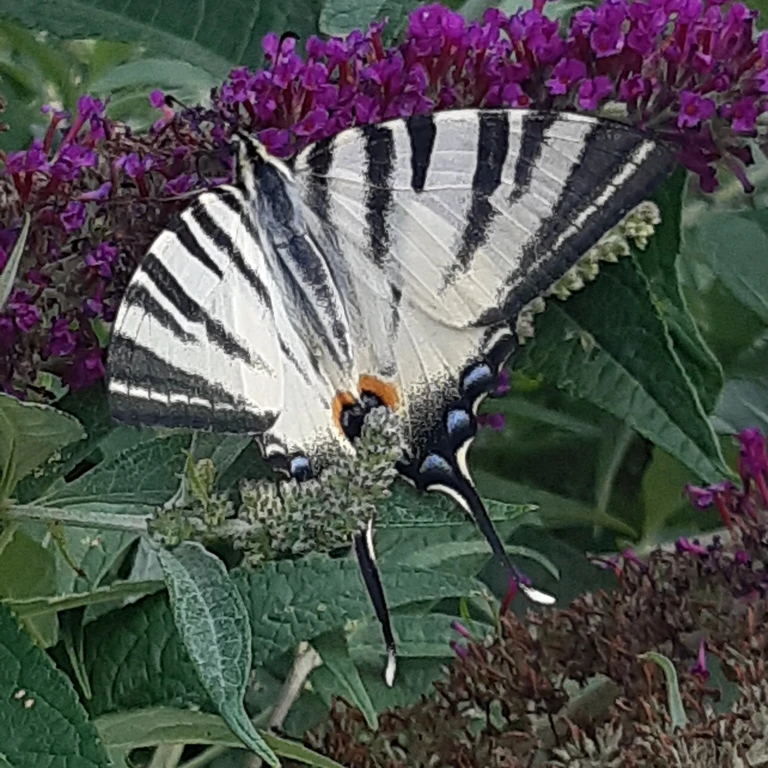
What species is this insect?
Iphiclides podalirius
